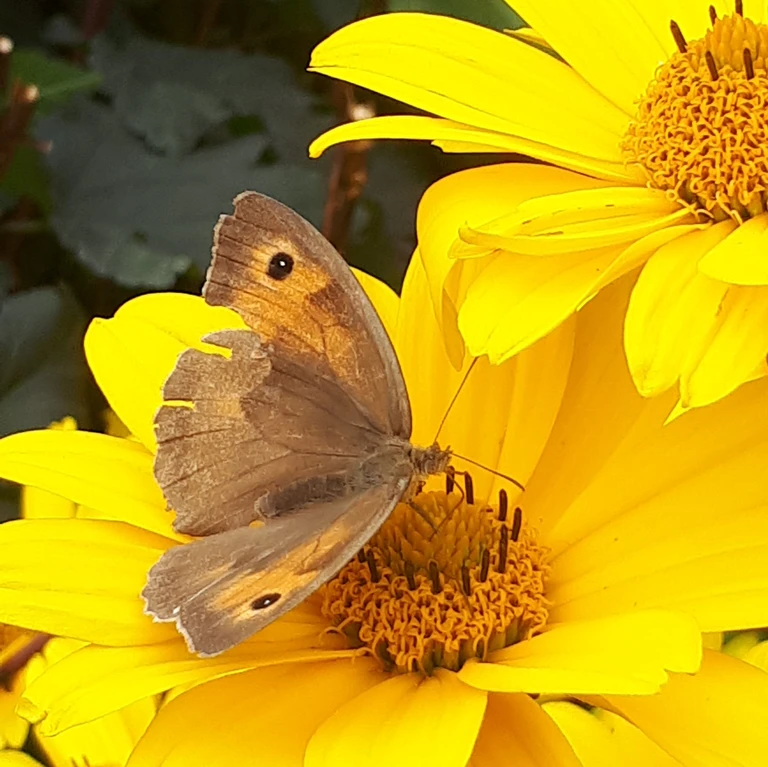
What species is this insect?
Maniola jurtina
